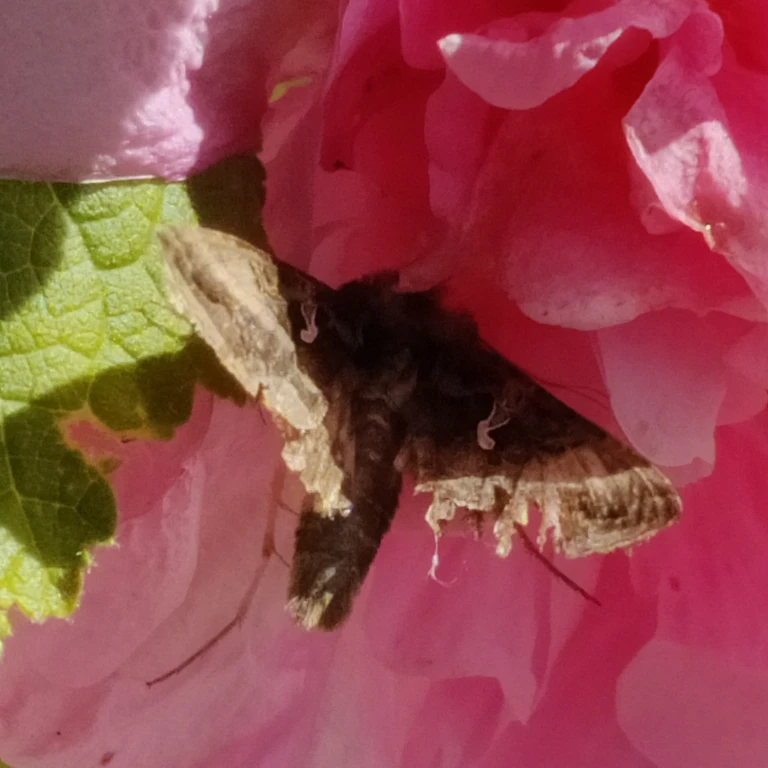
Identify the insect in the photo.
Autographa gamma
